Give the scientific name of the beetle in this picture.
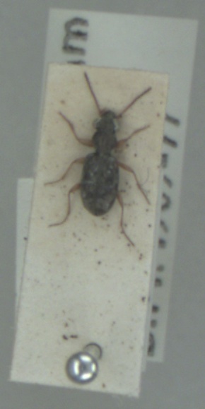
Asaphidion curtum
